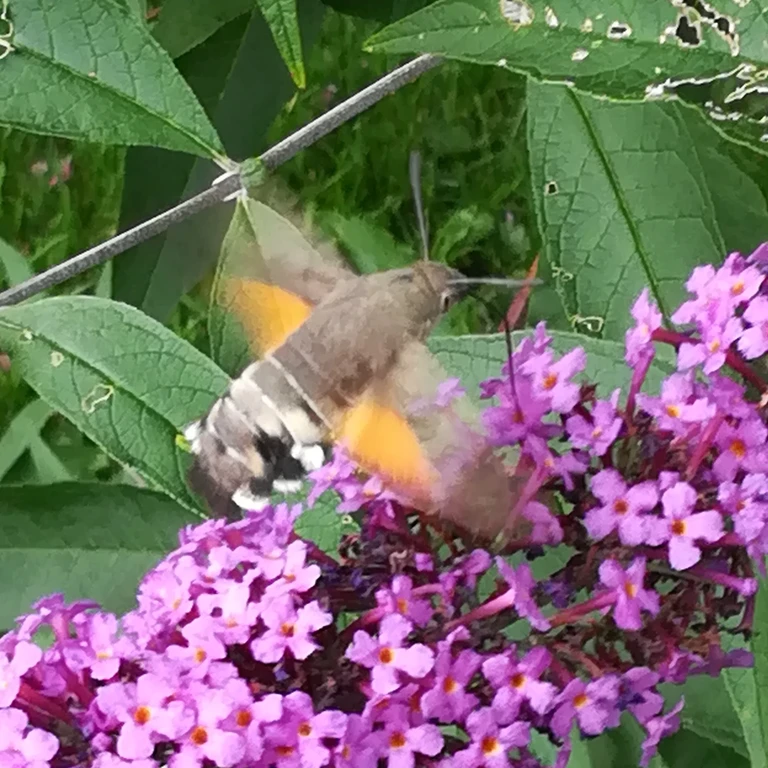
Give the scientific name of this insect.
Macroglossum stellatarum
